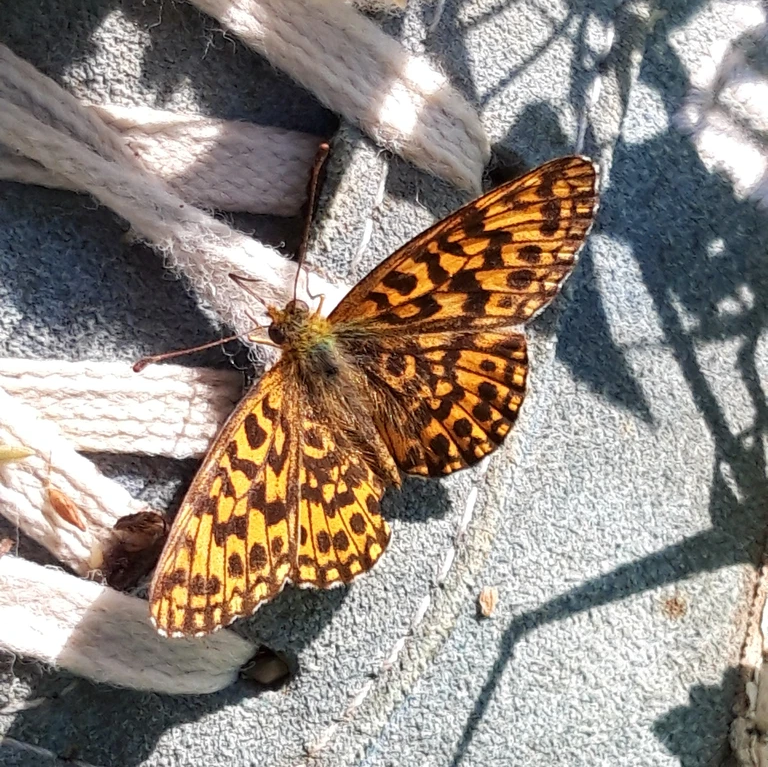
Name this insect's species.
Boloria dia
